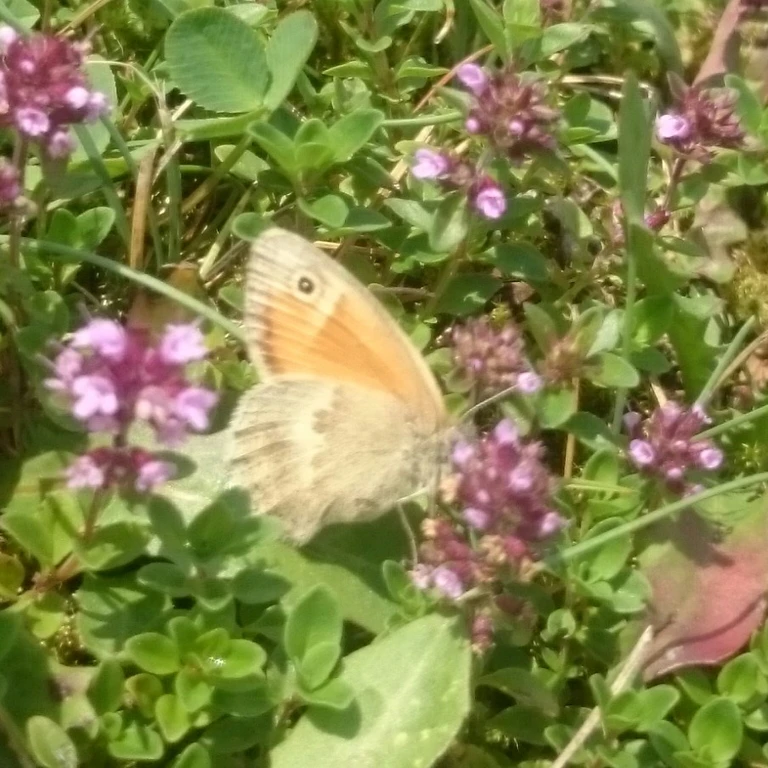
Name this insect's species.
Coenonympha pamphilus
